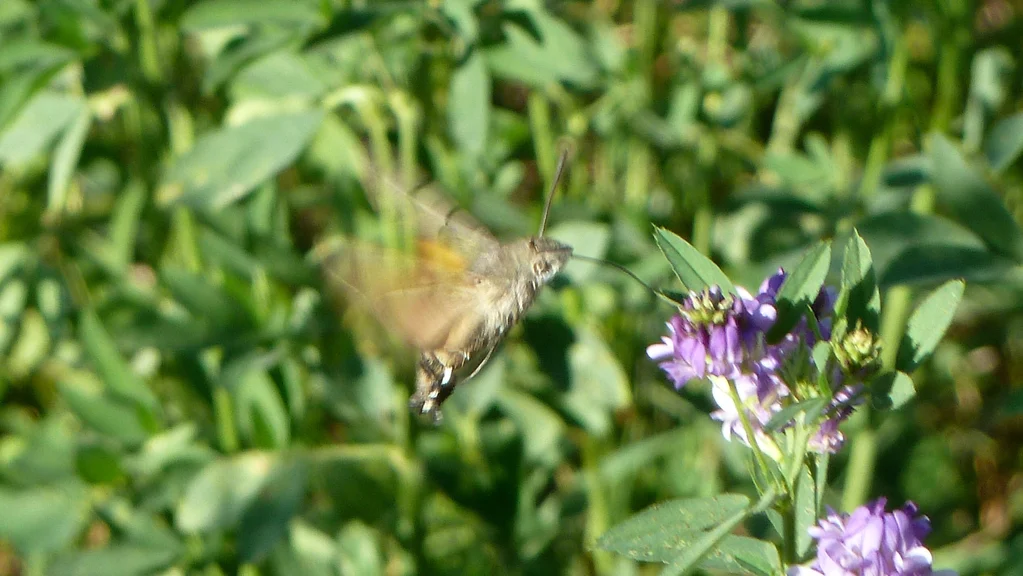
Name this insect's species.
Macroglossum stellatarum
